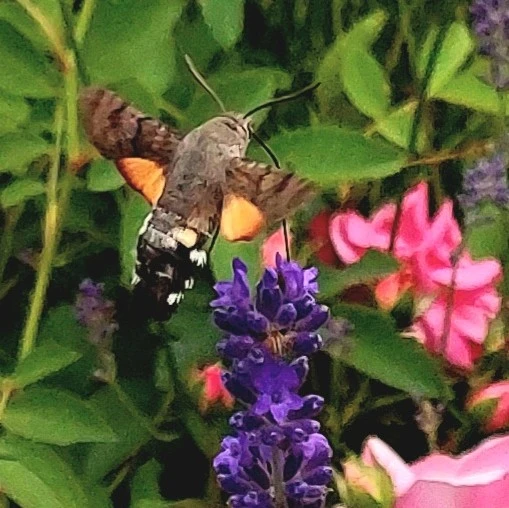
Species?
Macroglossum stellatarum
